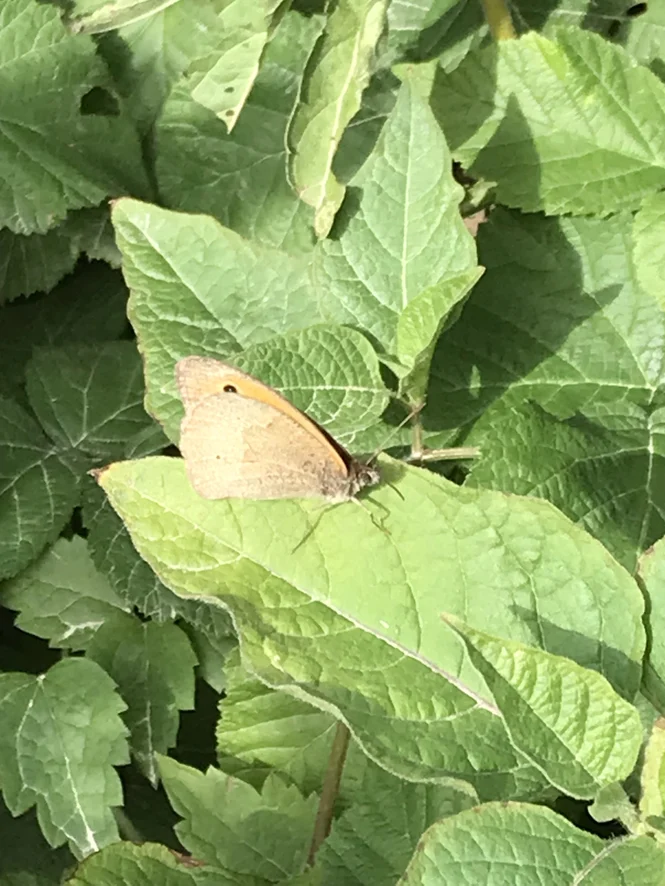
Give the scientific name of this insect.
Maniola jurtina
